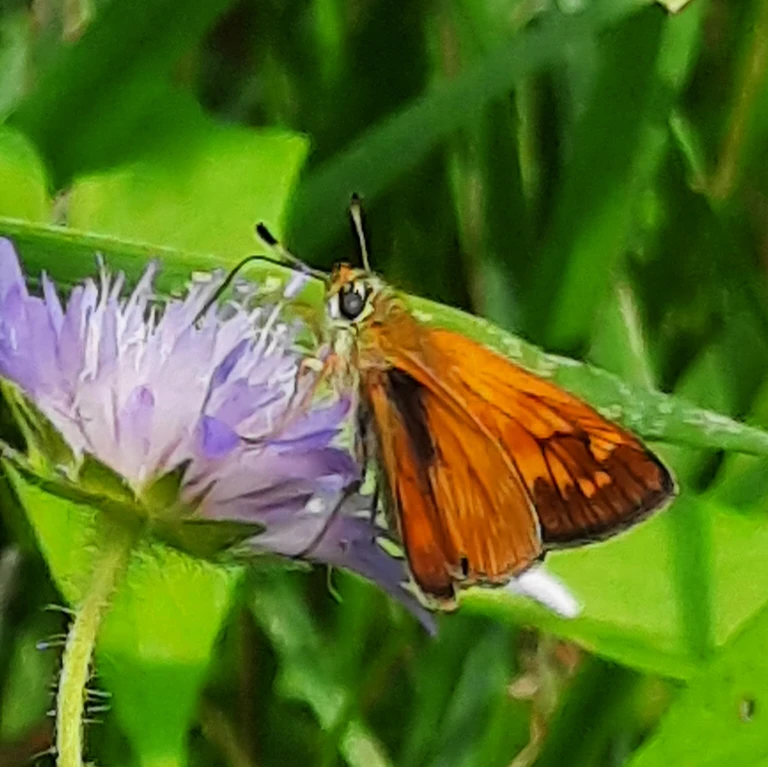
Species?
Ochlodes sylvanus (also Ochlodes venata)
